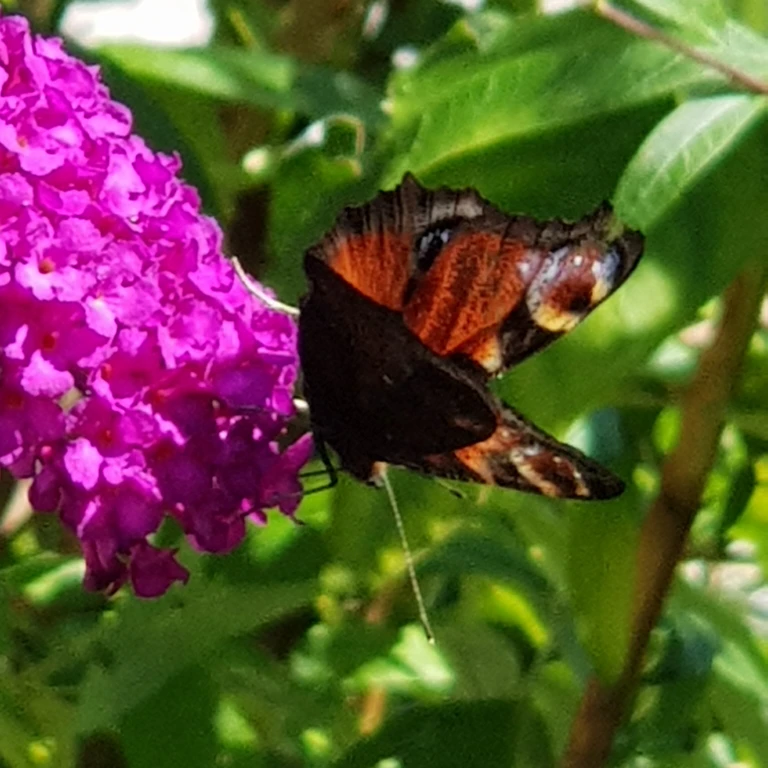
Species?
Aglais io
